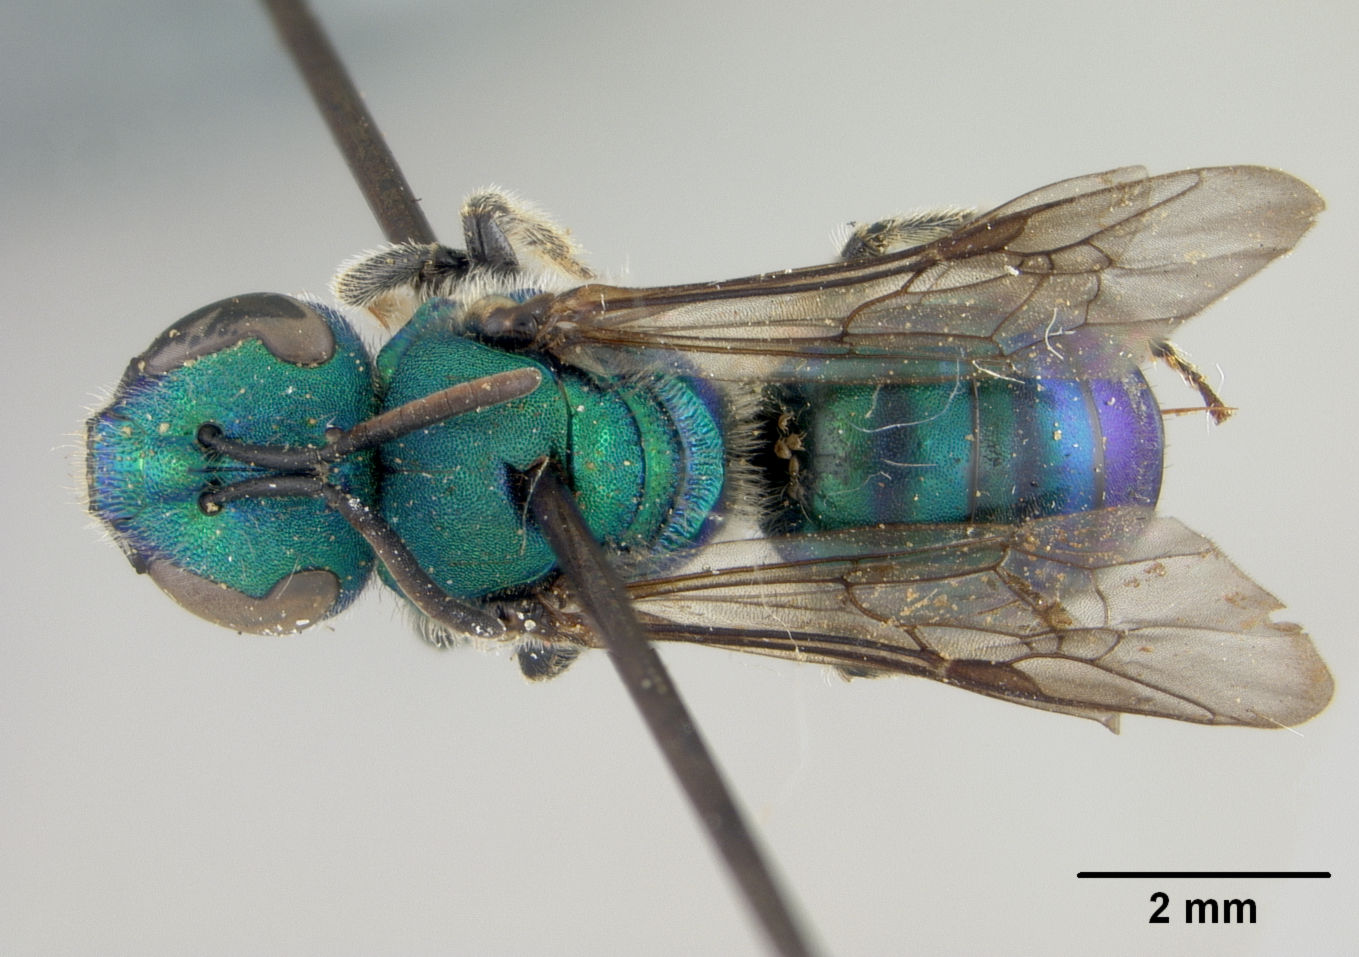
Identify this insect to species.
Augochlora microchlorina
